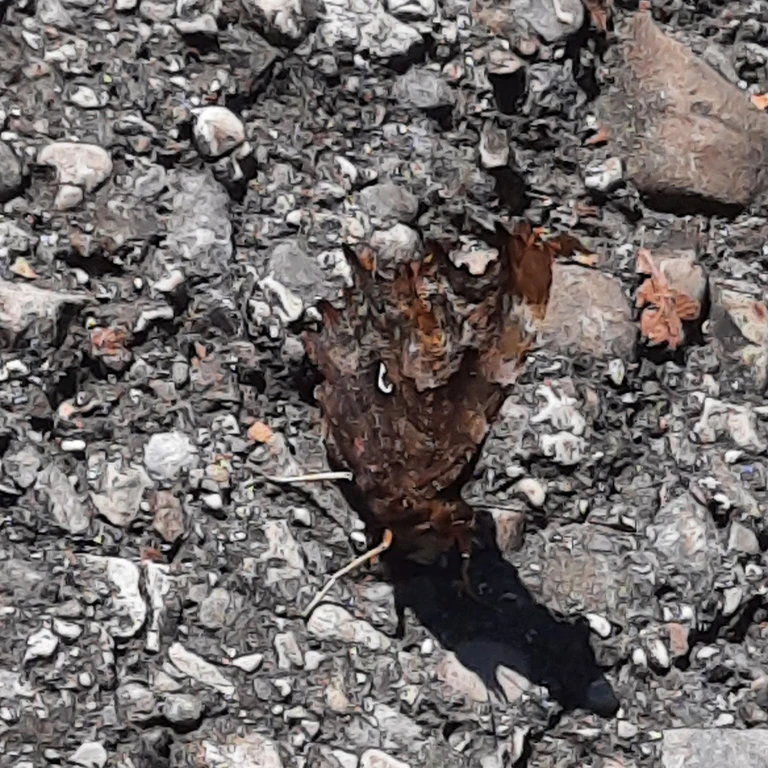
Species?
Polygonia c-album
